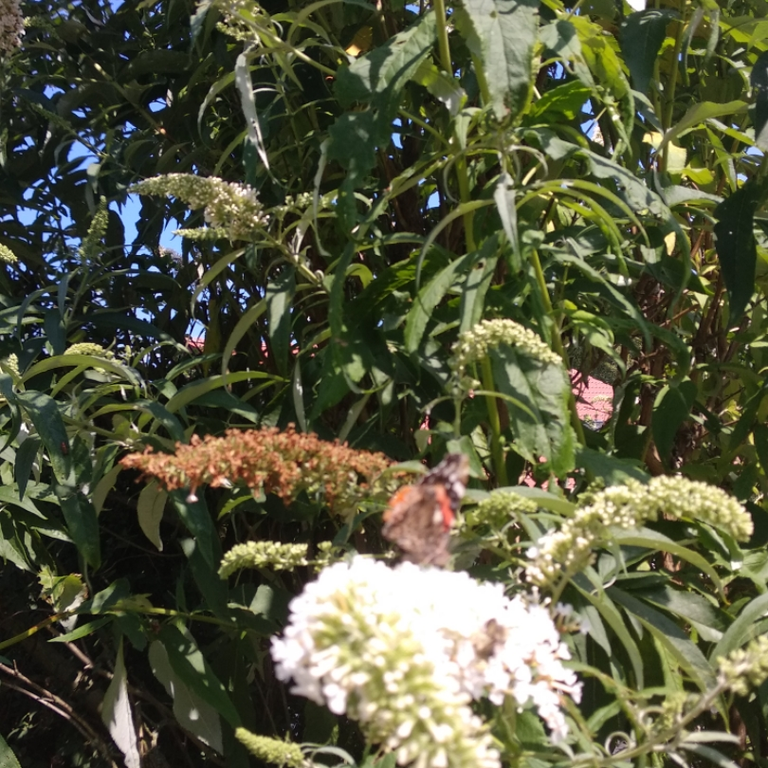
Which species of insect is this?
Vanessa atalanta
